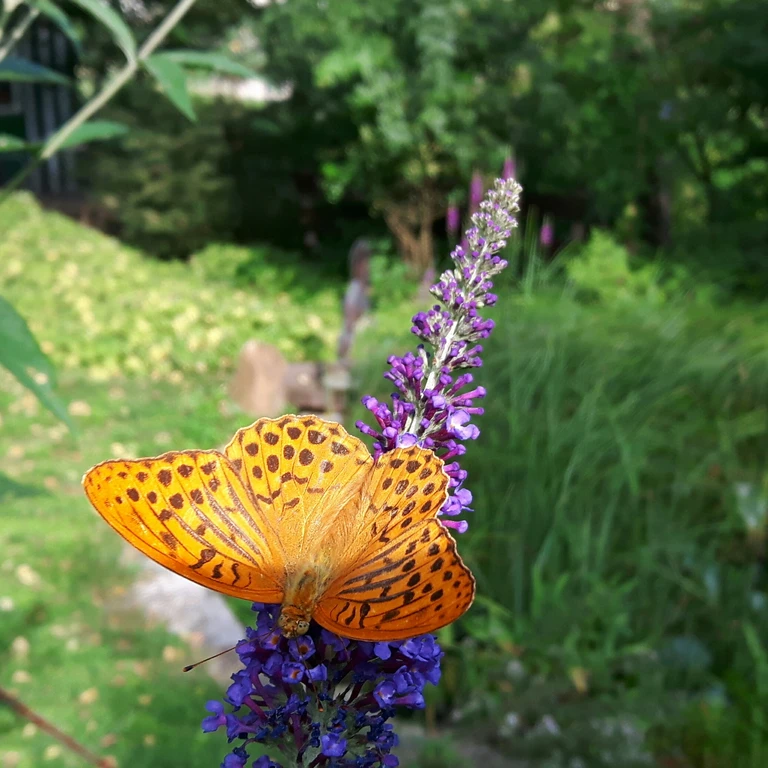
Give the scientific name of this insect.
Argynnis paphia
